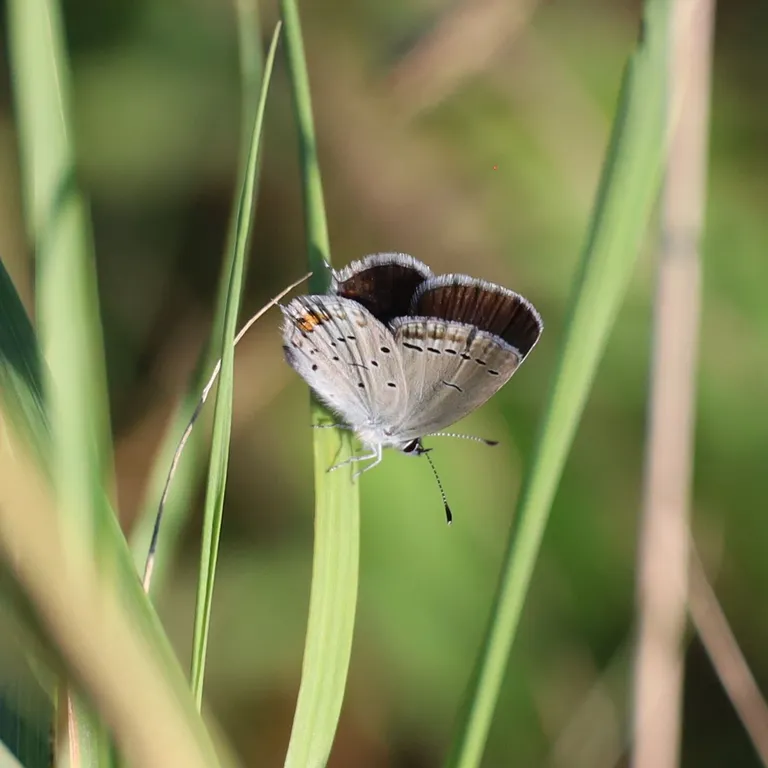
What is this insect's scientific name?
Cupido argiades (also Elkalyce argiades)
